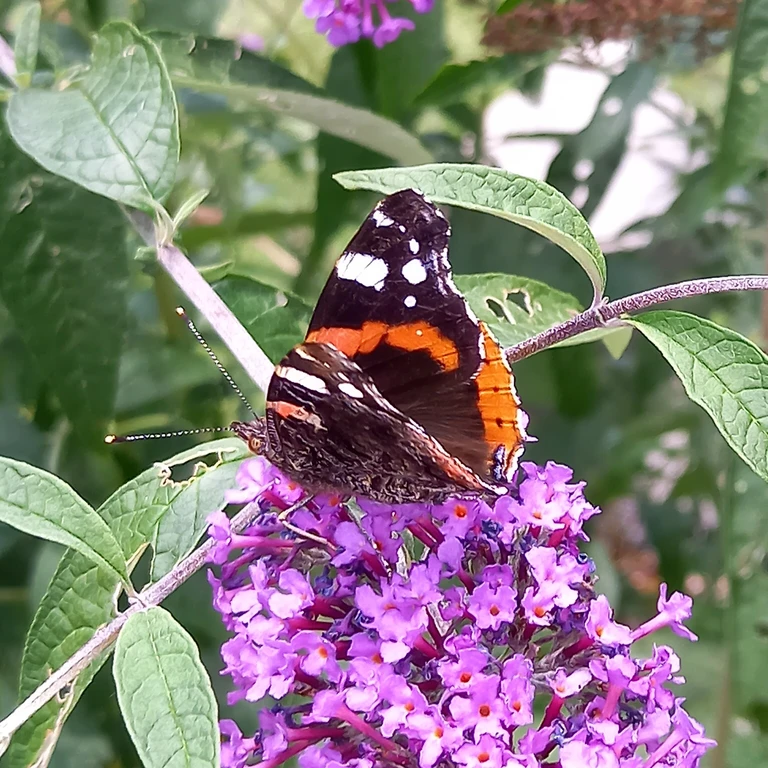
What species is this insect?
Vanessa atalanta
